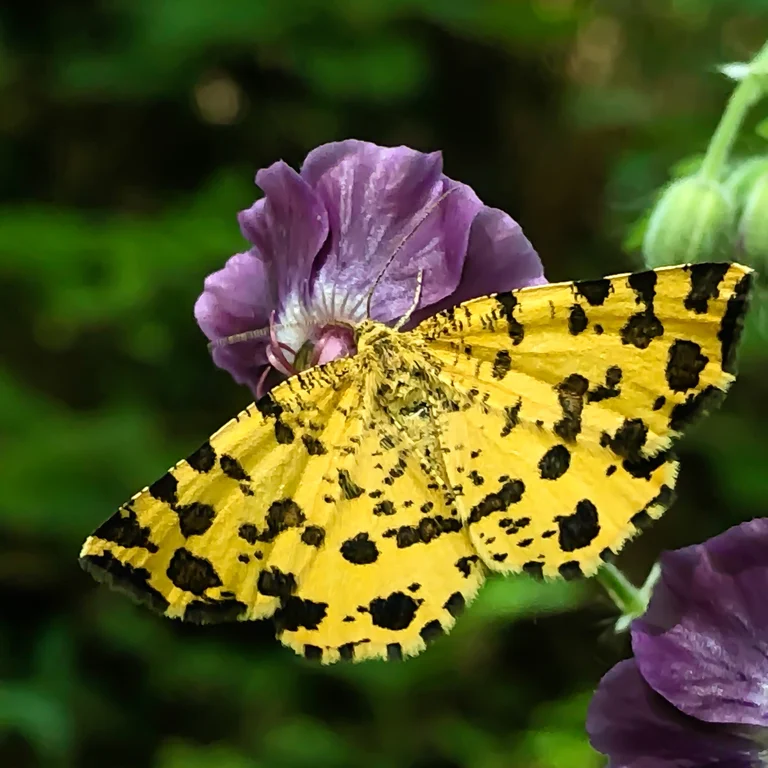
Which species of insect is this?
Pseudopanthera macularia
